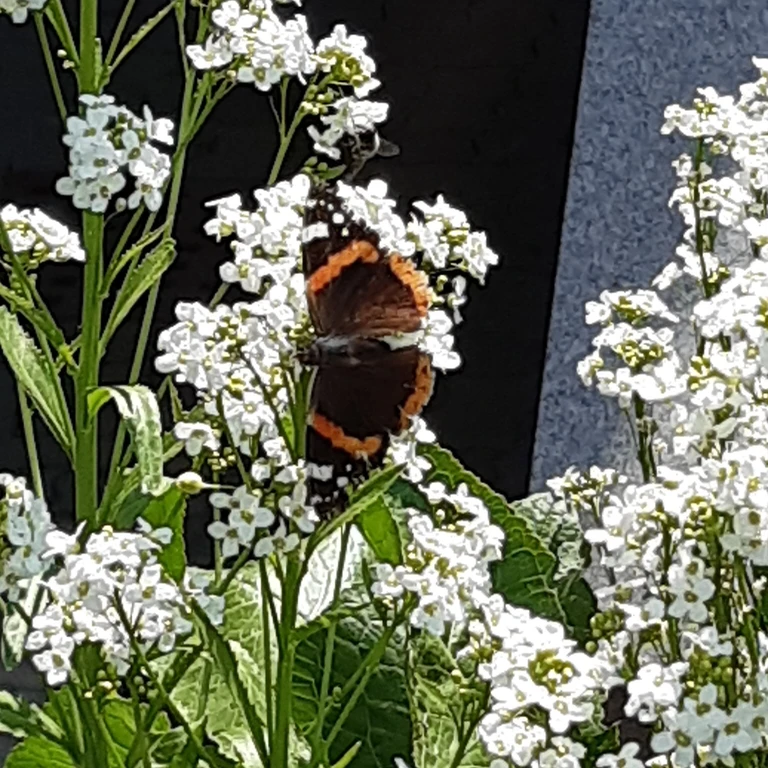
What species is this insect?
Vanessa atalanta
